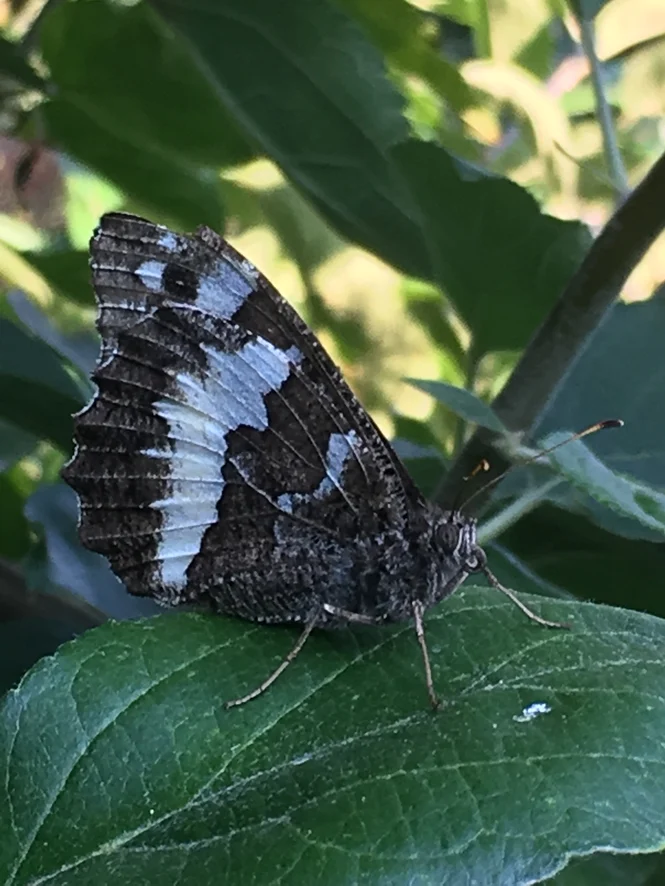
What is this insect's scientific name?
Brintesia circe
